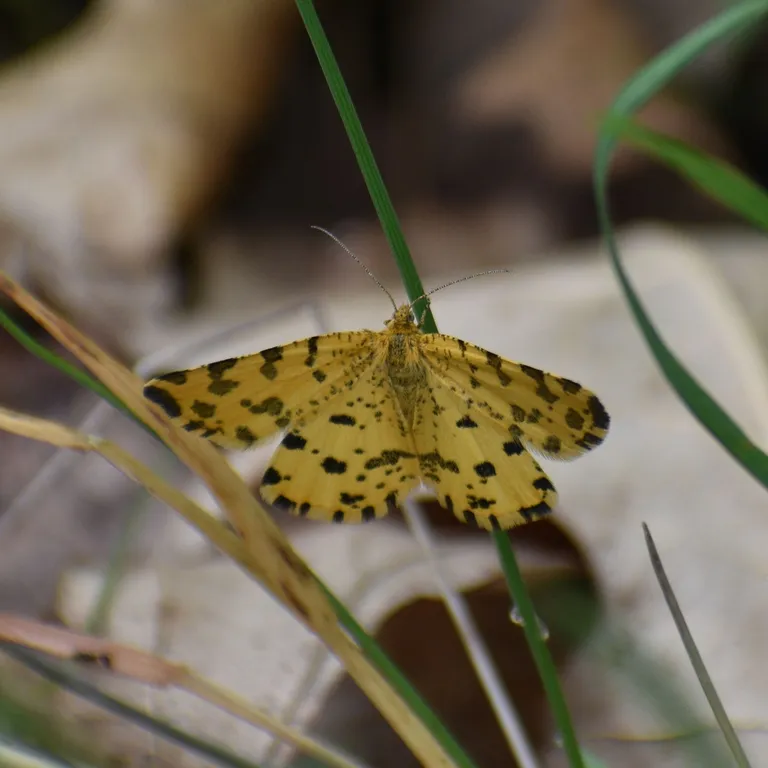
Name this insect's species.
Pseudopanthera macularia
